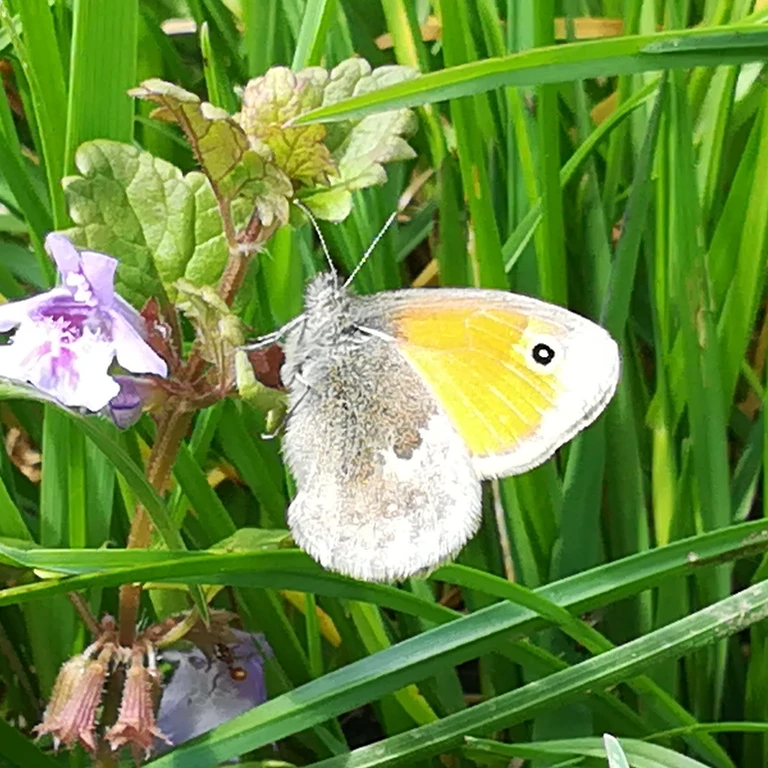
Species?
Coenonympha pamphilus
